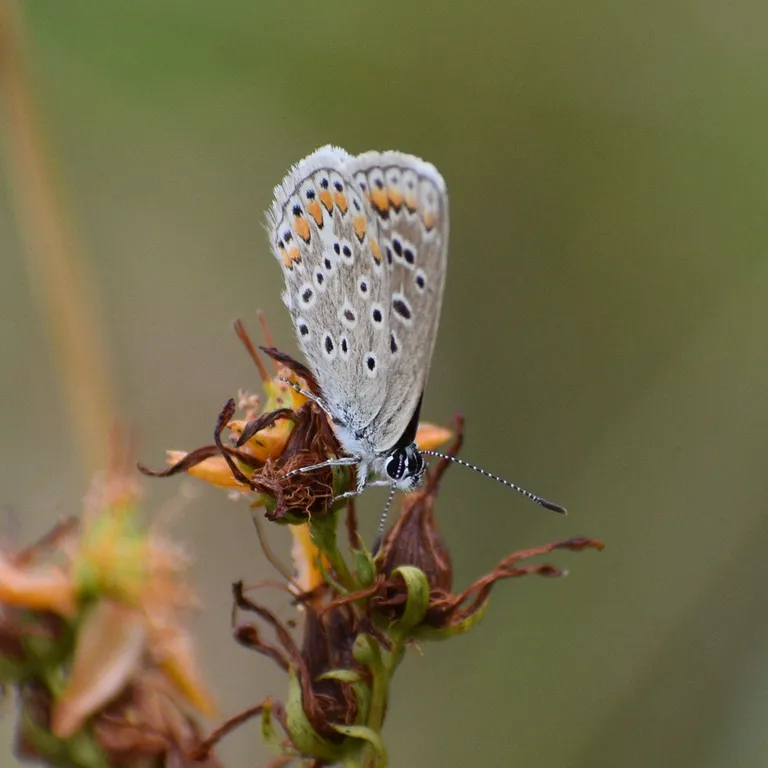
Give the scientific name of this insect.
Polyommatus icarus
